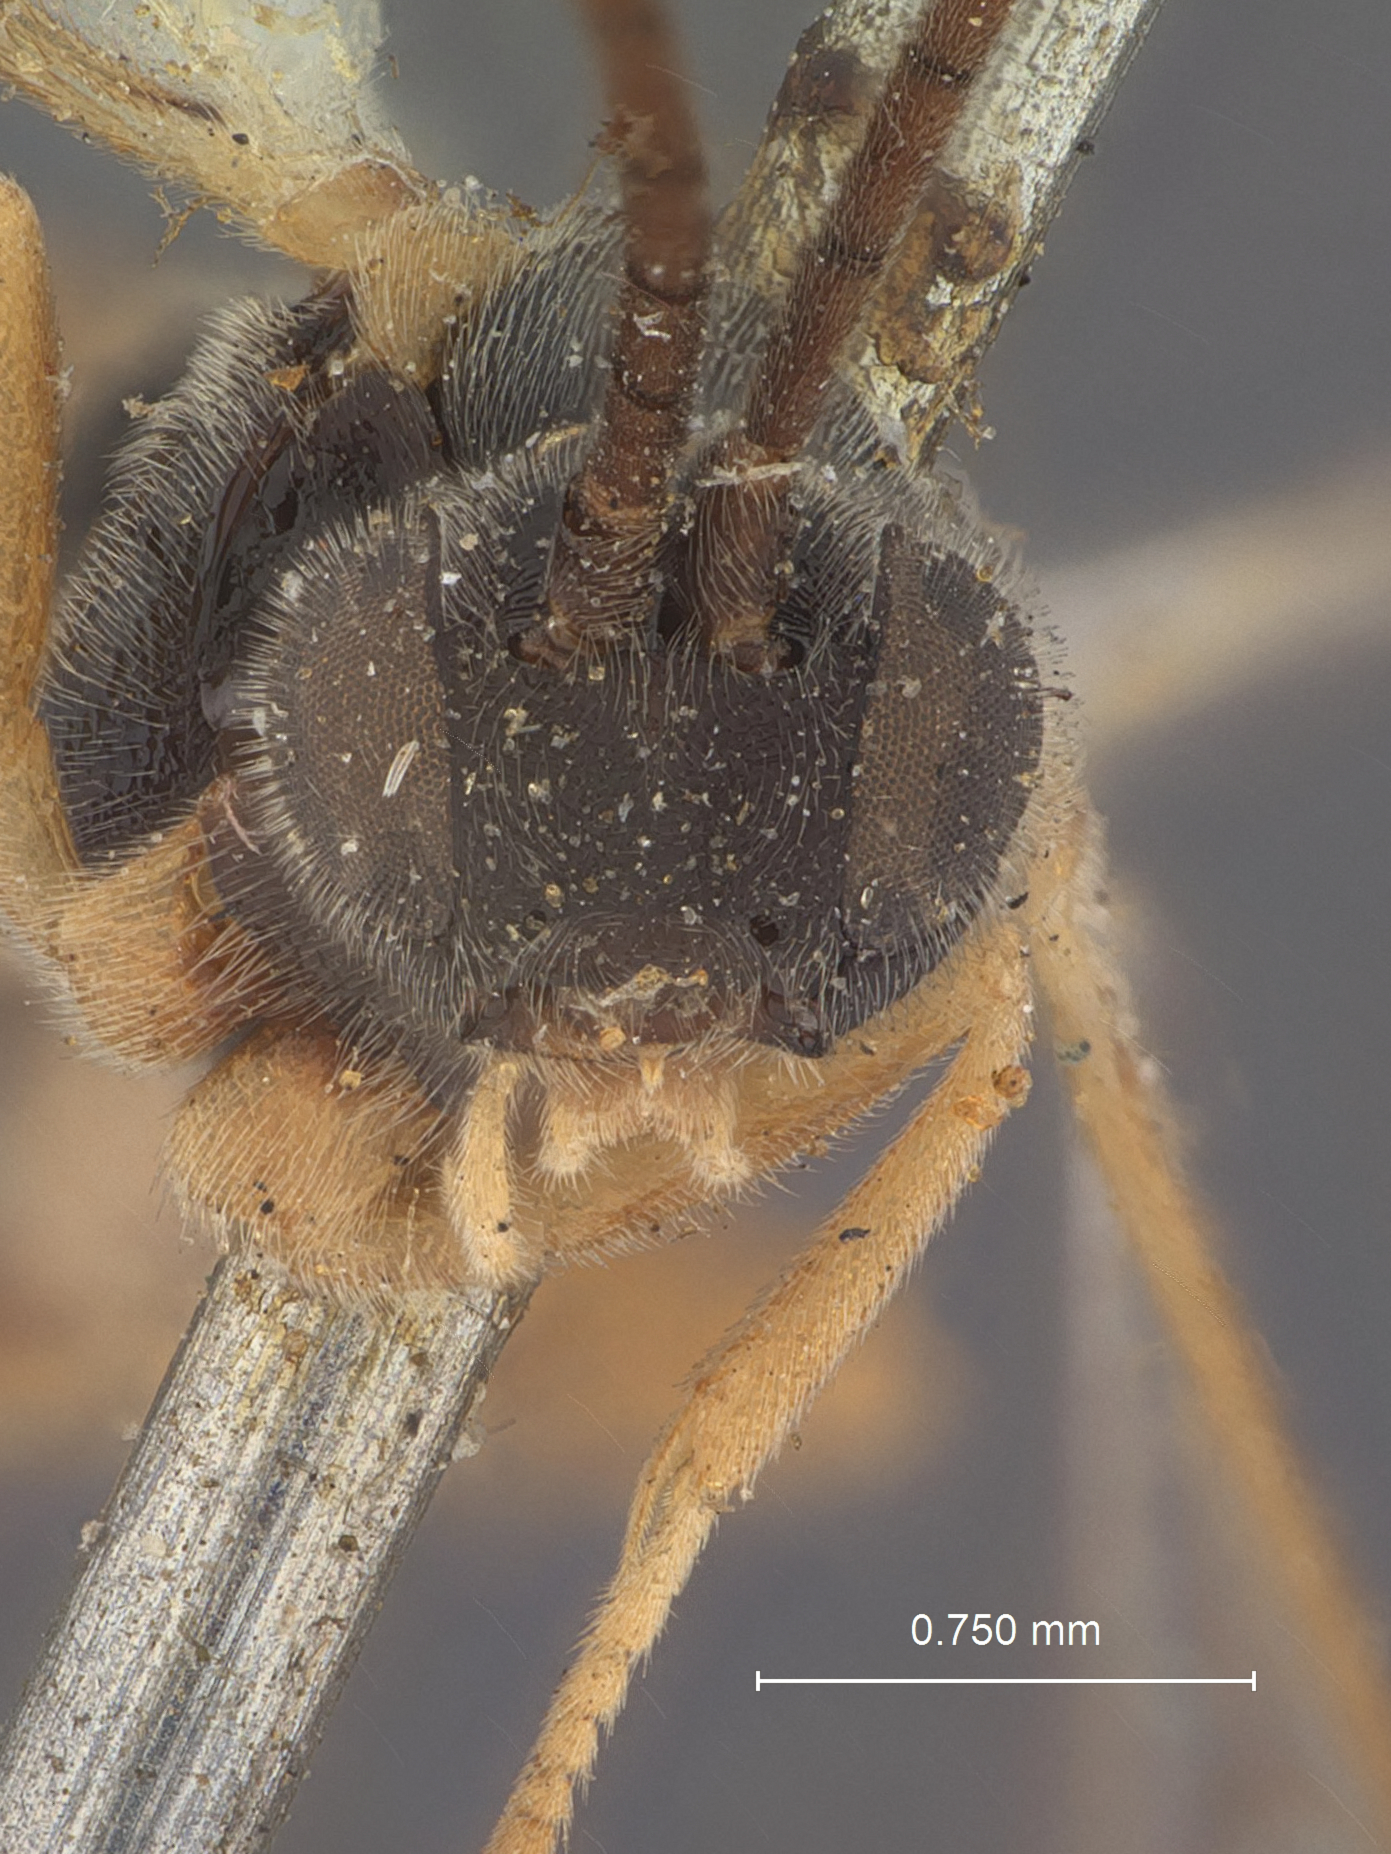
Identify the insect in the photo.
Microgaster pantographae
